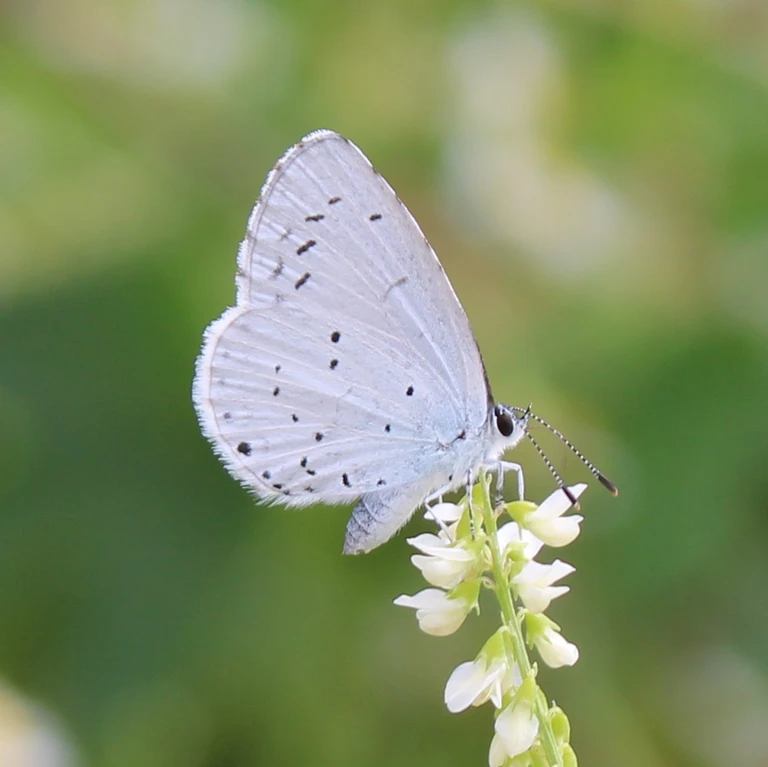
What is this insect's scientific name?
Celastrina argiolus
